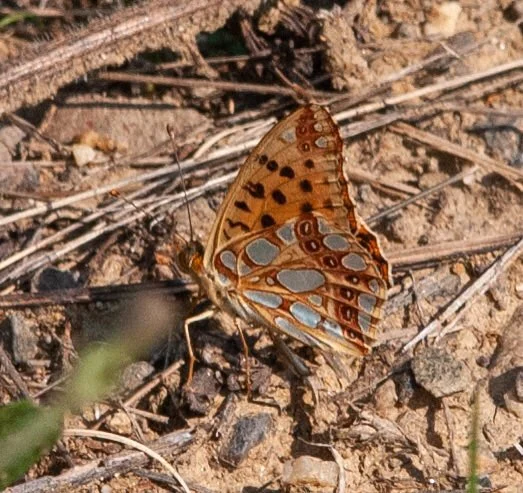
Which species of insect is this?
Issoria lathonia
